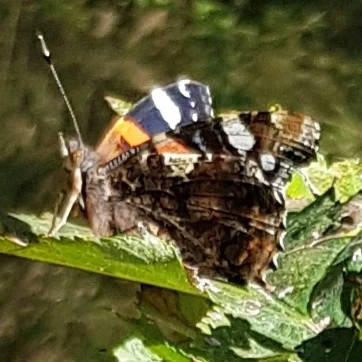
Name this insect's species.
Vanessa atalanta
